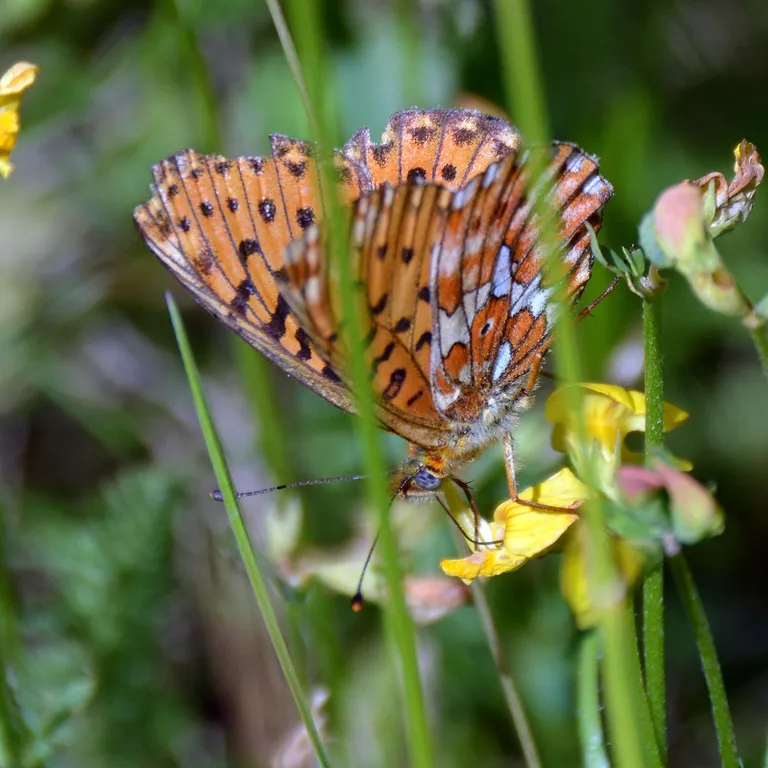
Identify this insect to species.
Boloria euphrosyne (also Clossiana euphrosyne)
